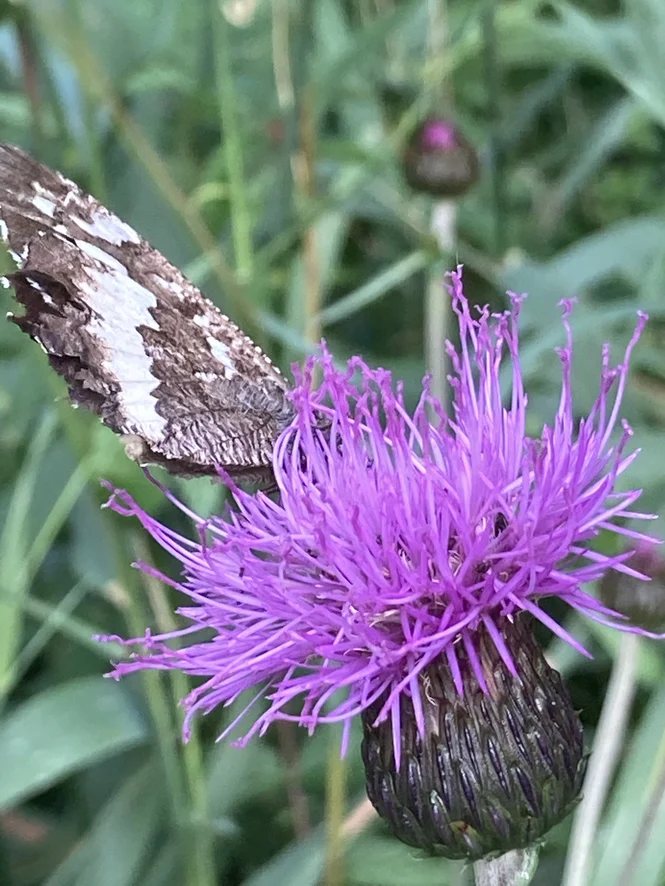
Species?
Brintesia circe
